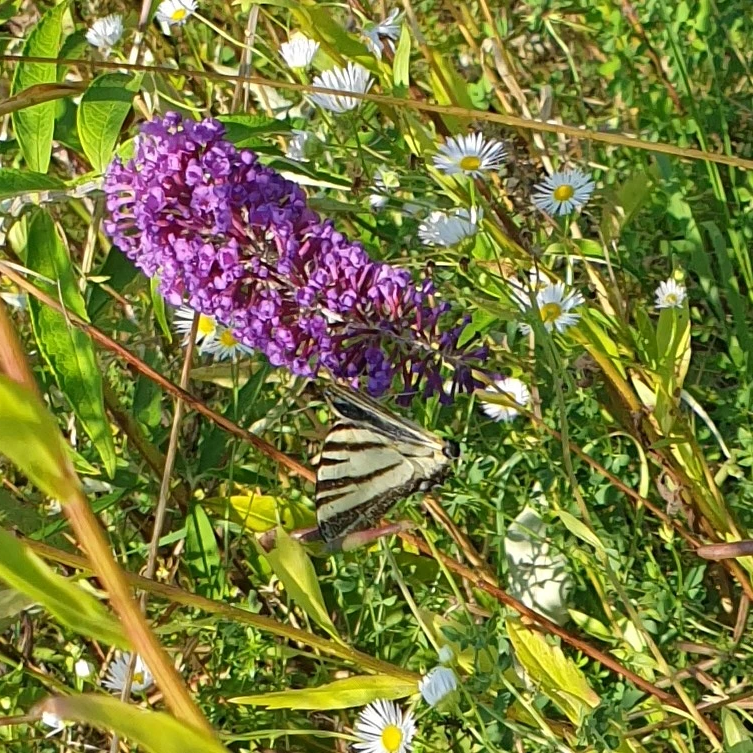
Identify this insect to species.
Iphiclides podalirius
